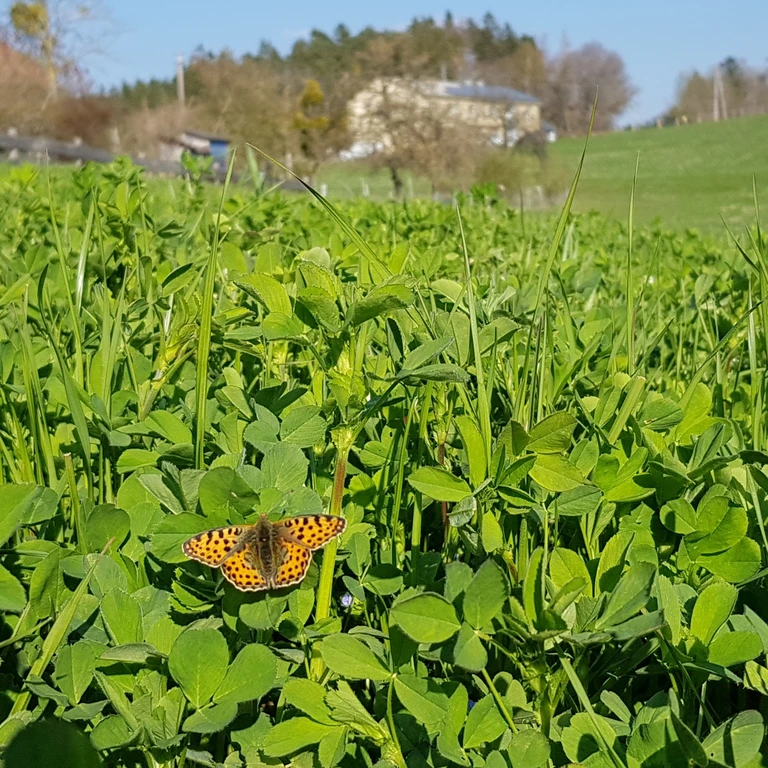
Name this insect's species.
Issoria lathonia
